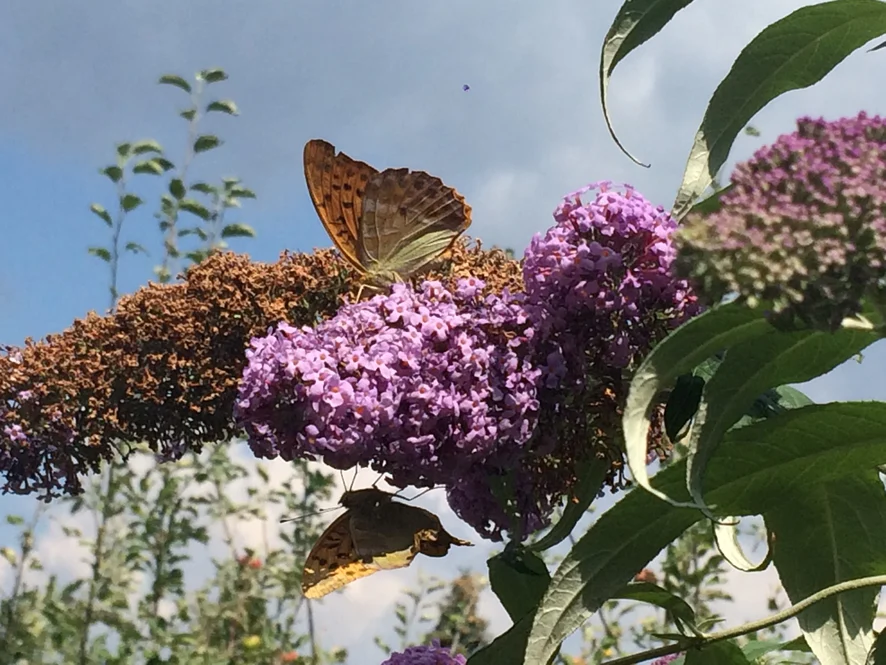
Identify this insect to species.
Argynnis paphia
